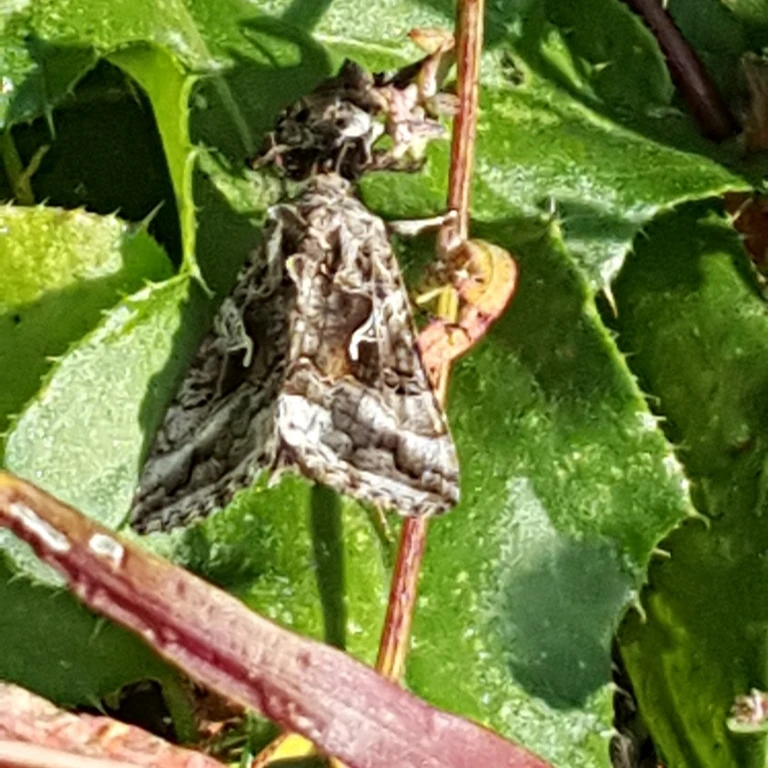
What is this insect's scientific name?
Autographa gamma
